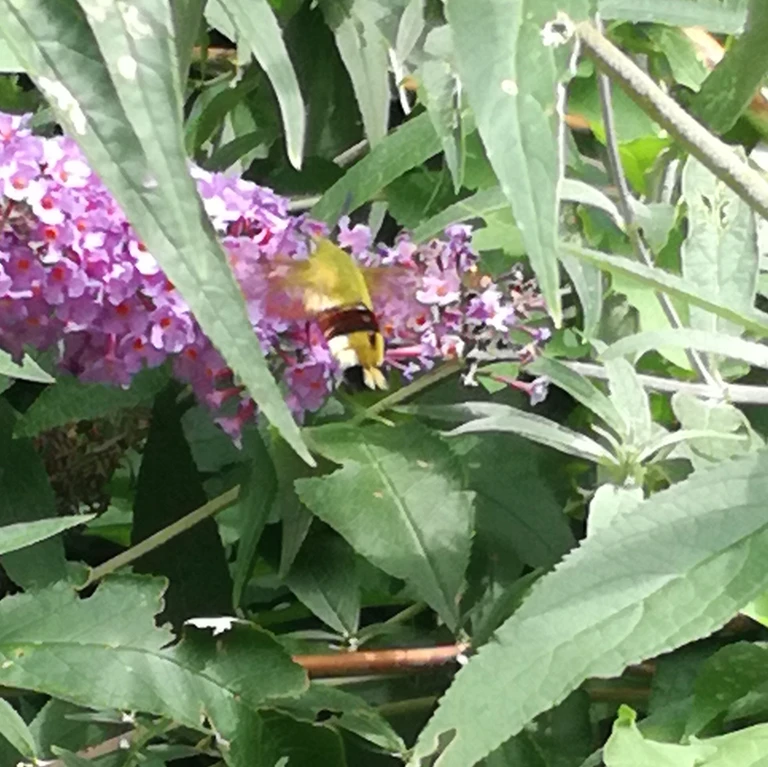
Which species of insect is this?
Hemaris fuciformis
